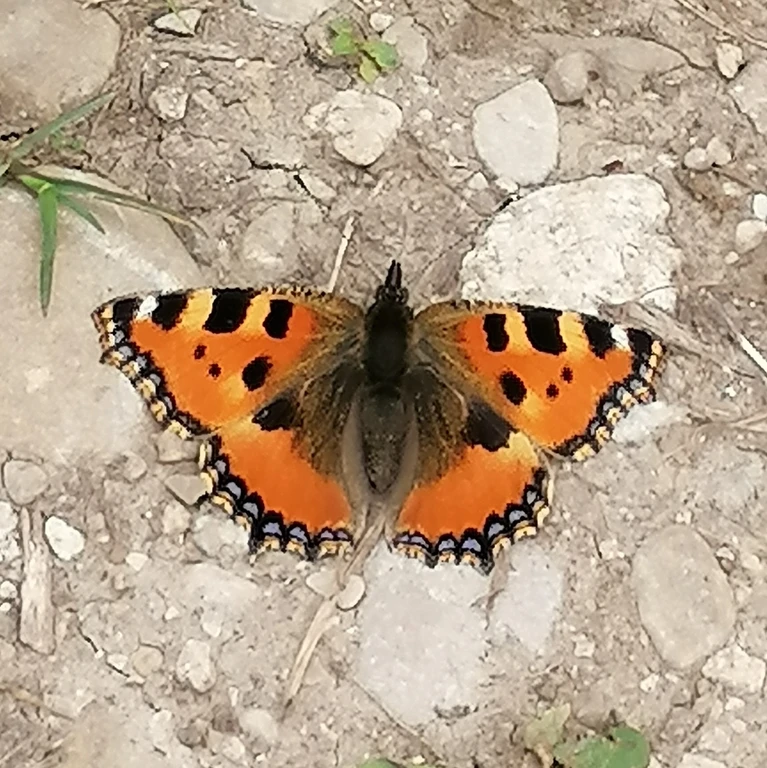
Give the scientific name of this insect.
Aglais urticae
